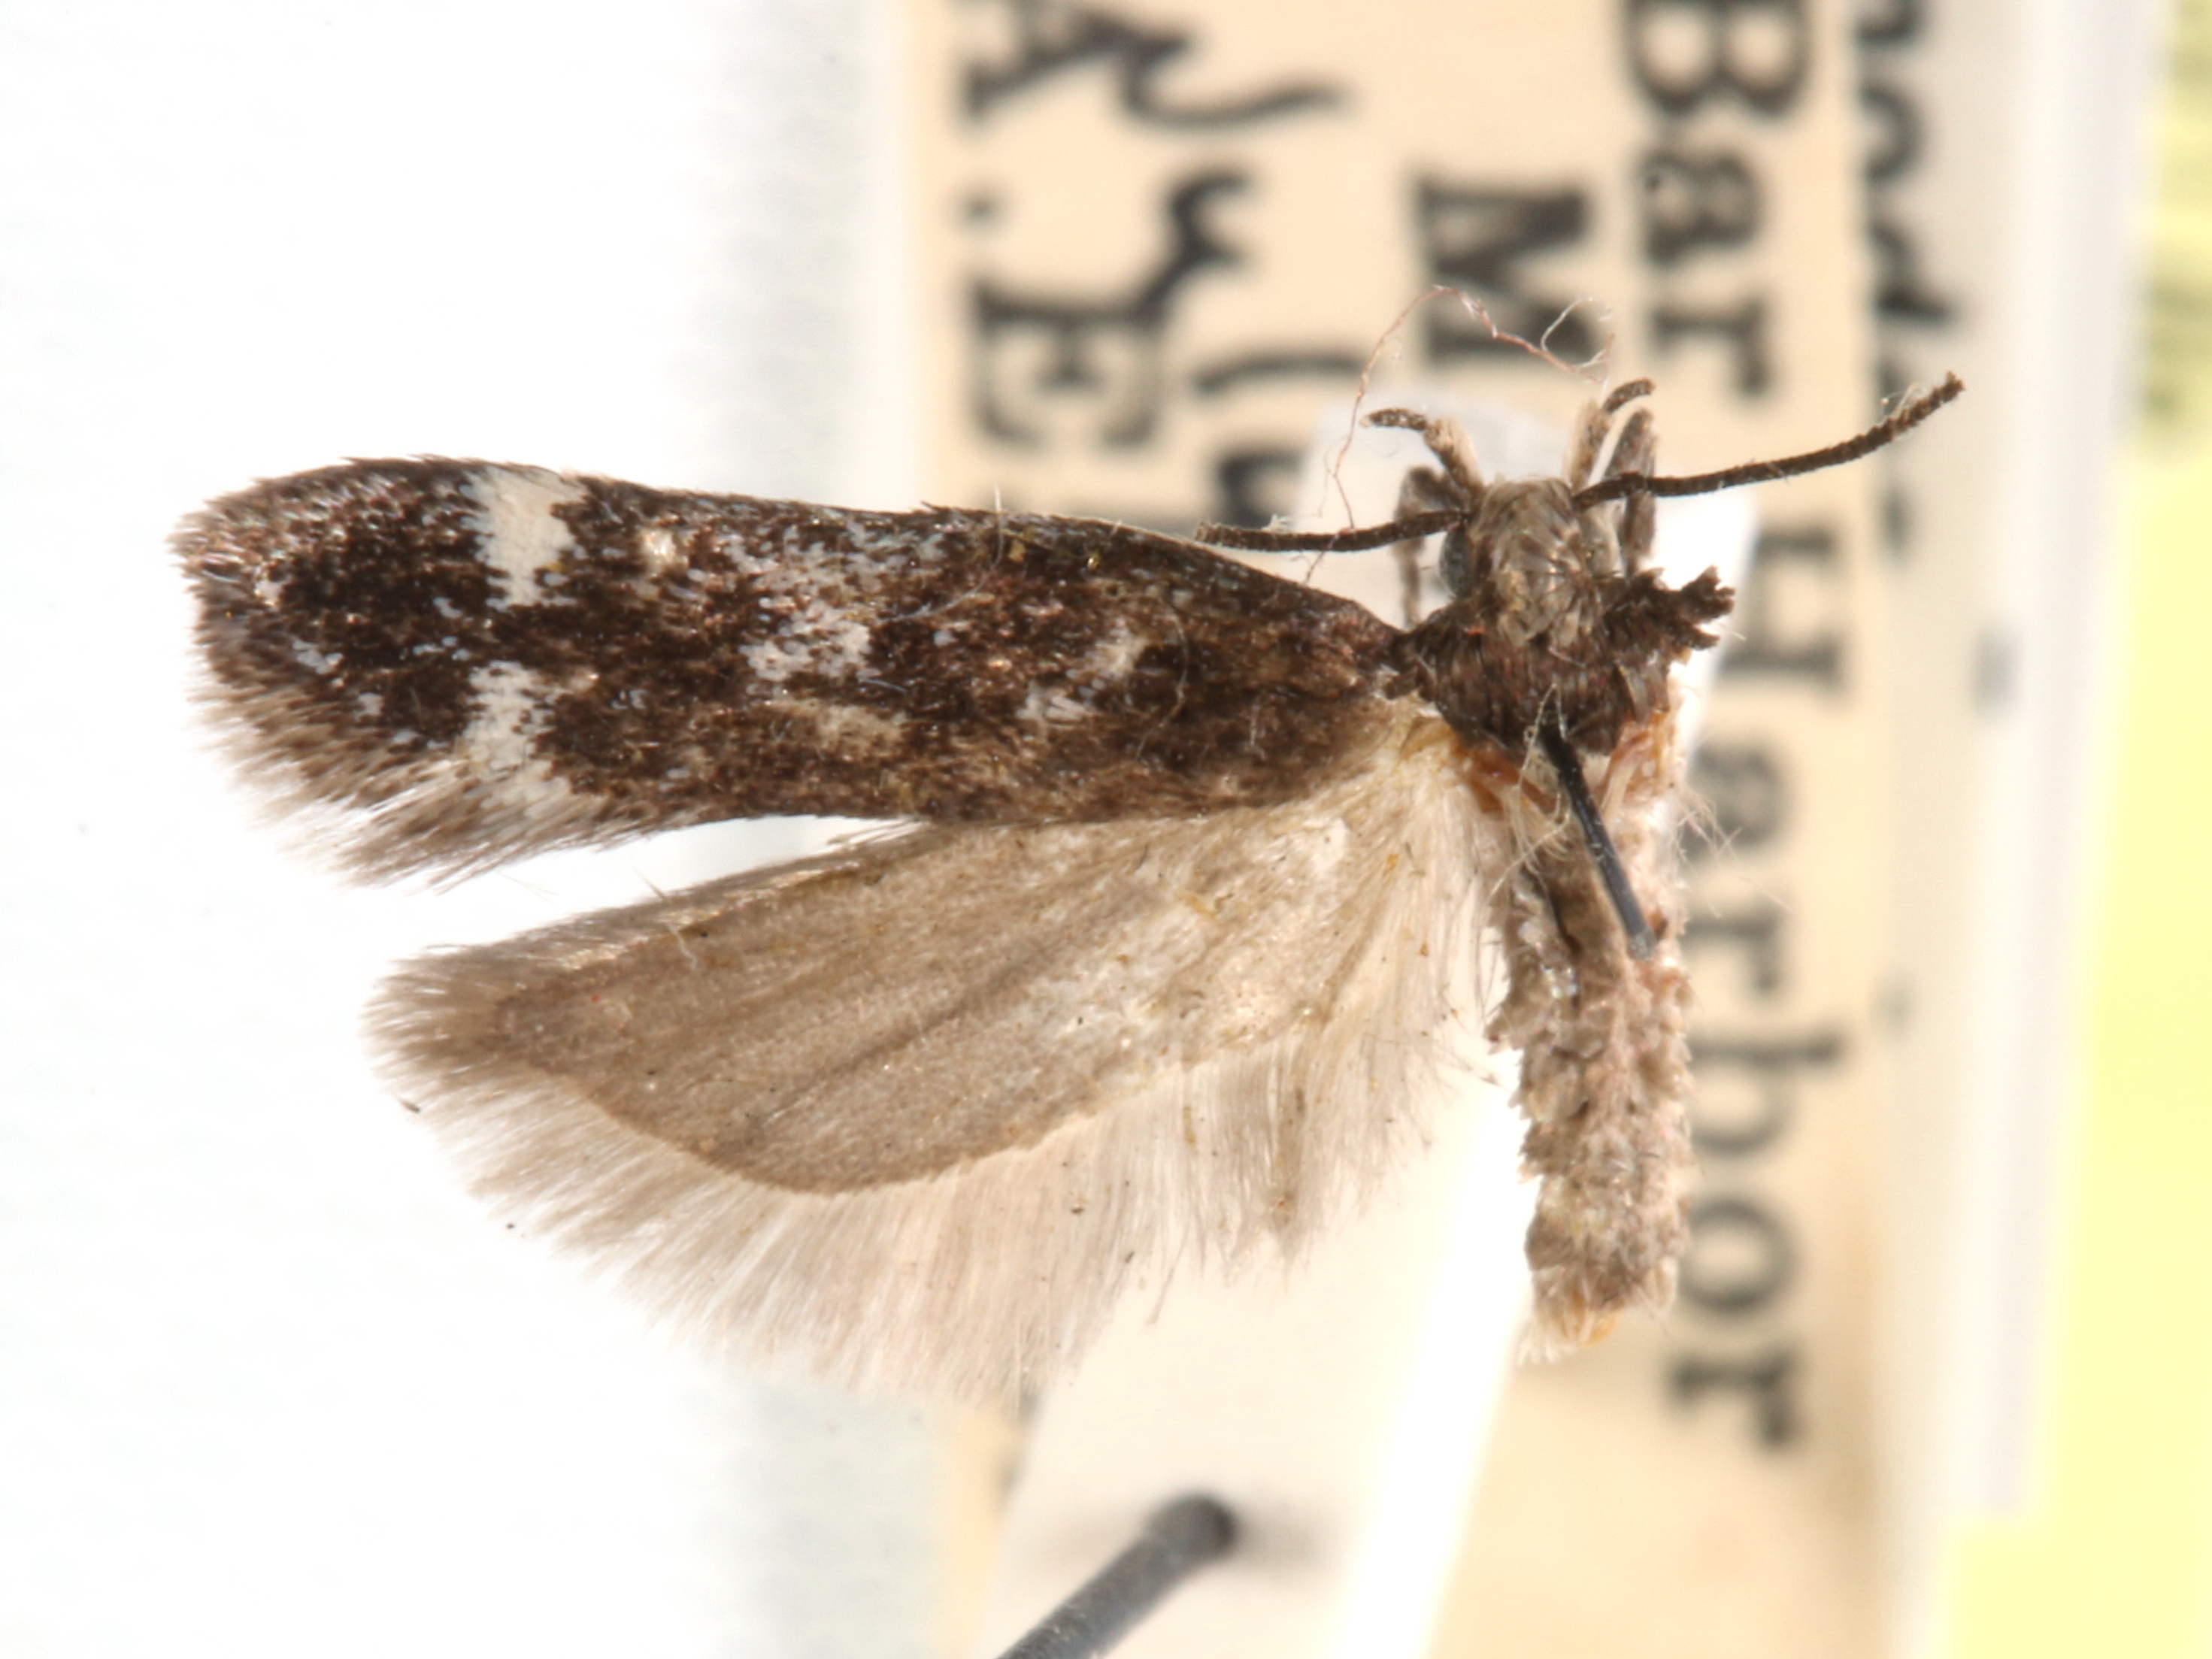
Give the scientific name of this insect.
Chionodes continuella
